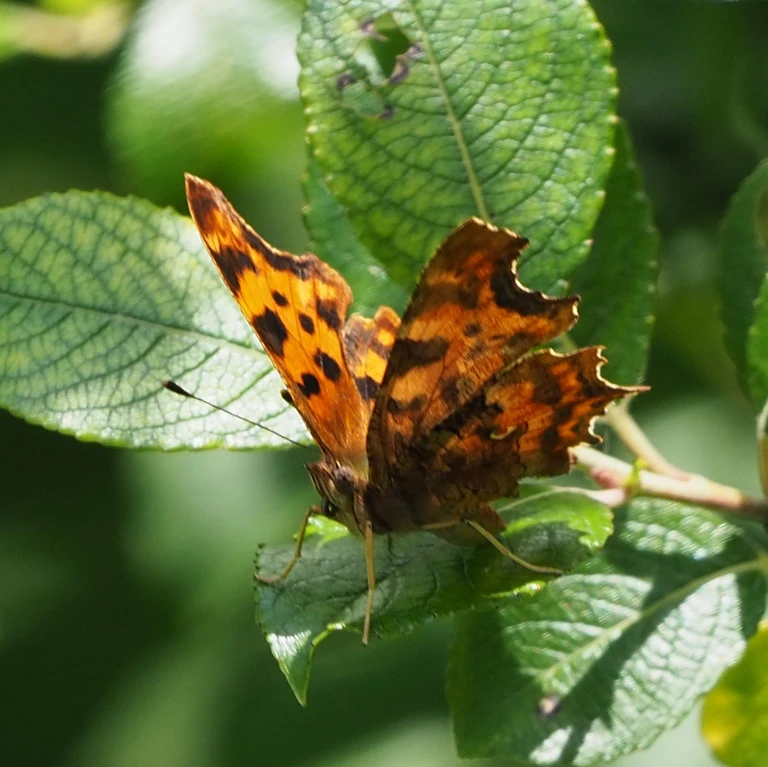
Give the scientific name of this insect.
Polygonia c-album
